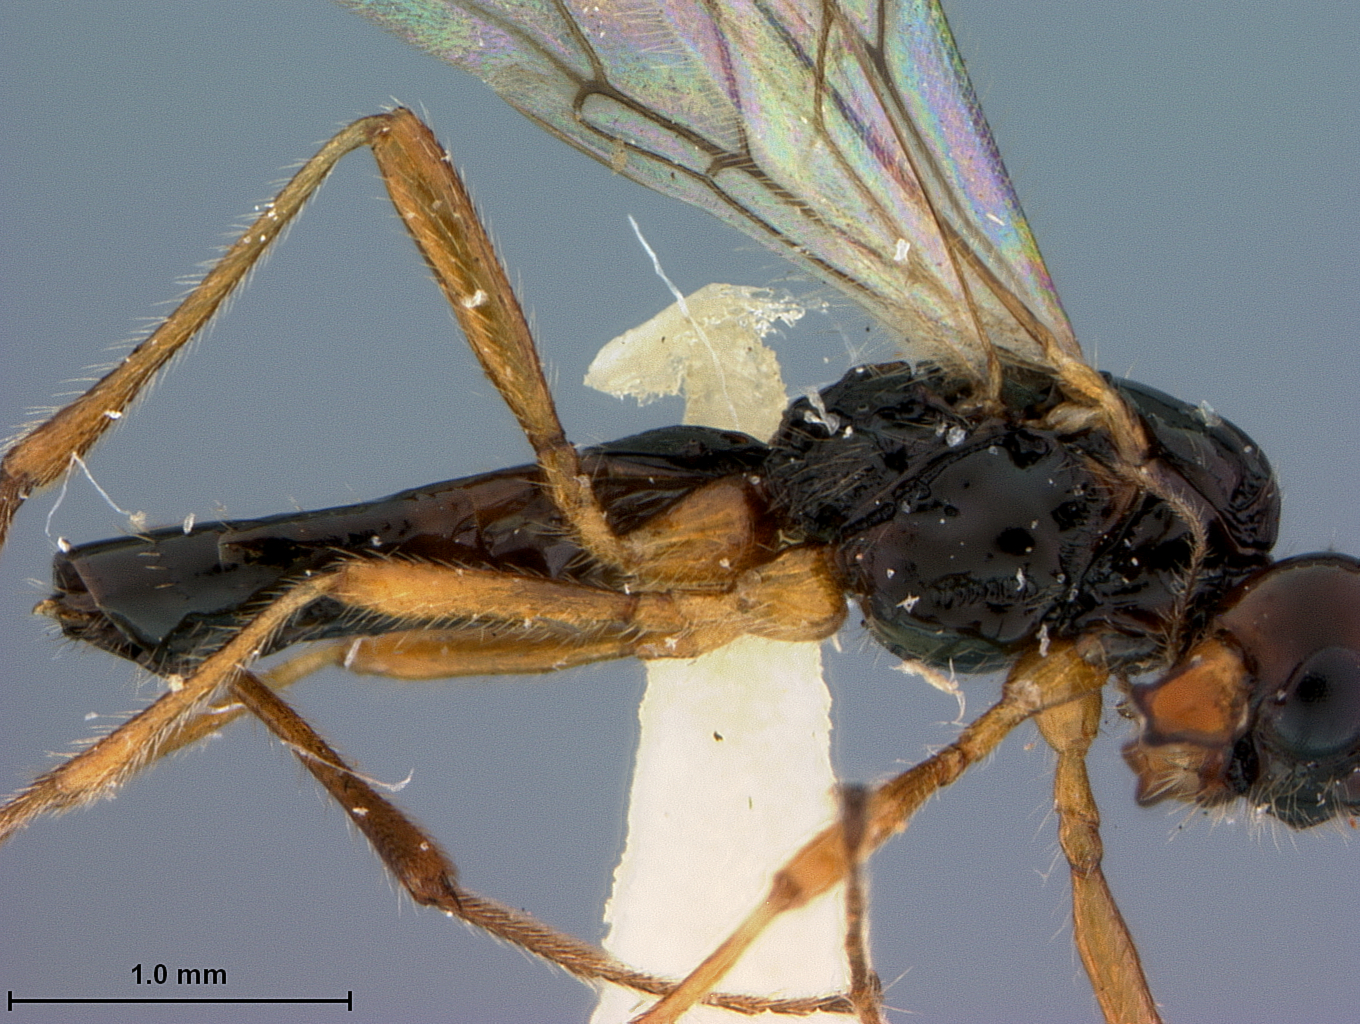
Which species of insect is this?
Phaenocarpa horribilis
